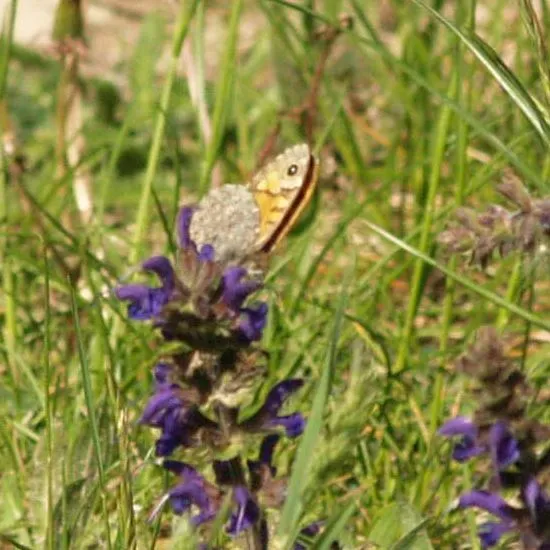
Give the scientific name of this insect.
Lasiommata megera (also Pararge megera)
